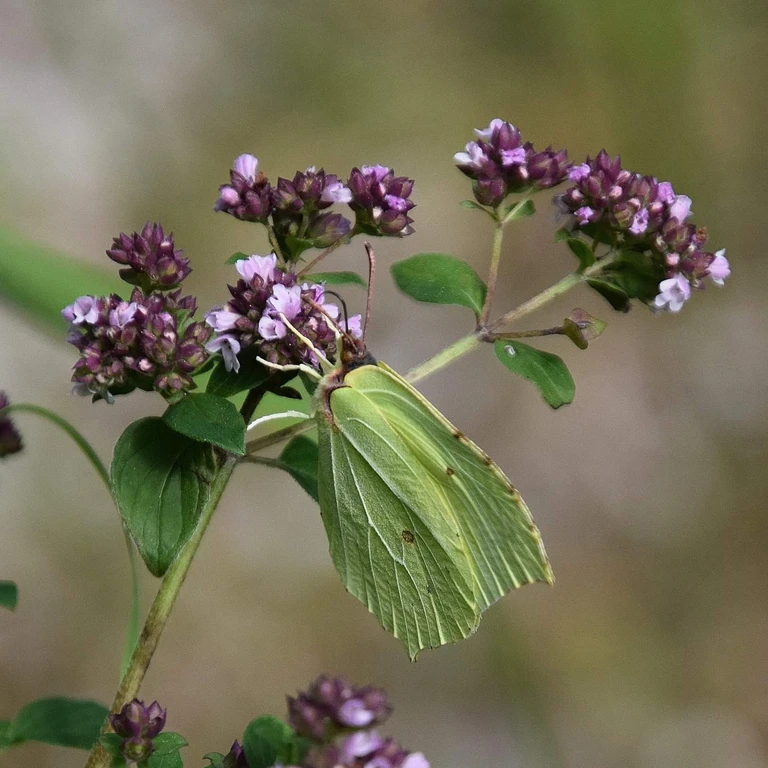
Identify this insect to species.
Gonepteryx rhamni
